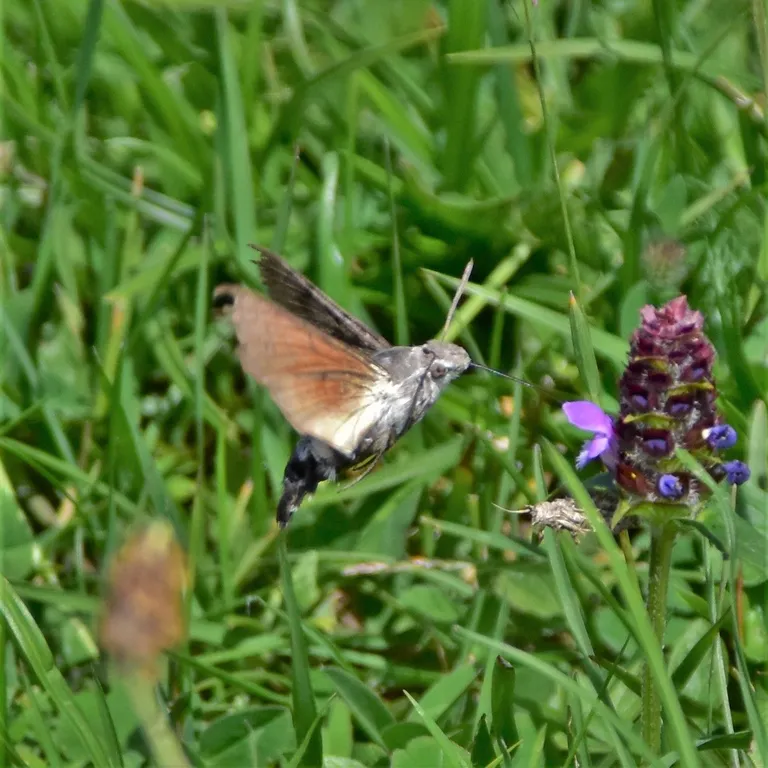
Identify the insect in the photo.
Macroglossum stellatarum
